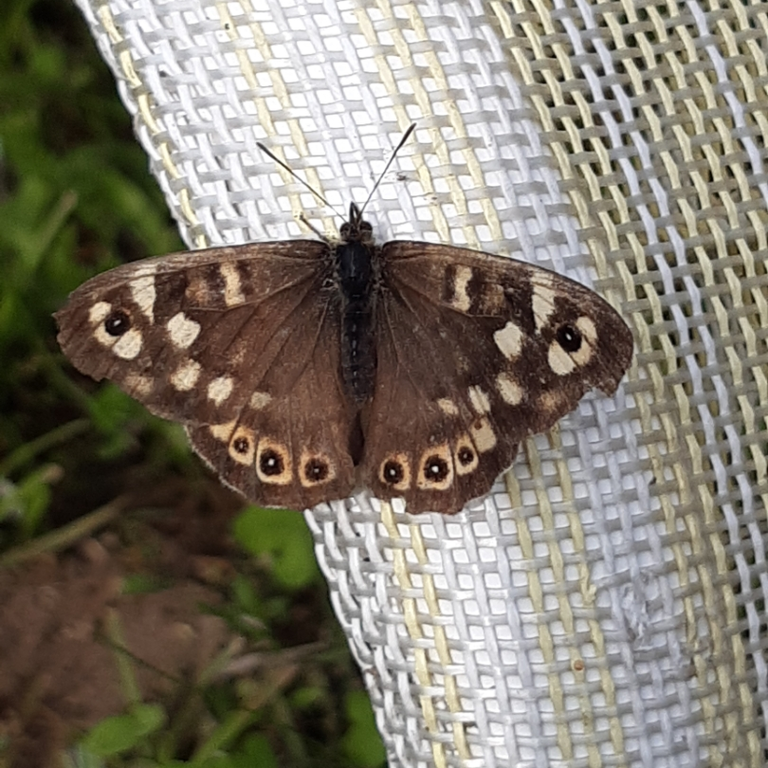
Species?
Pararge aegeria
